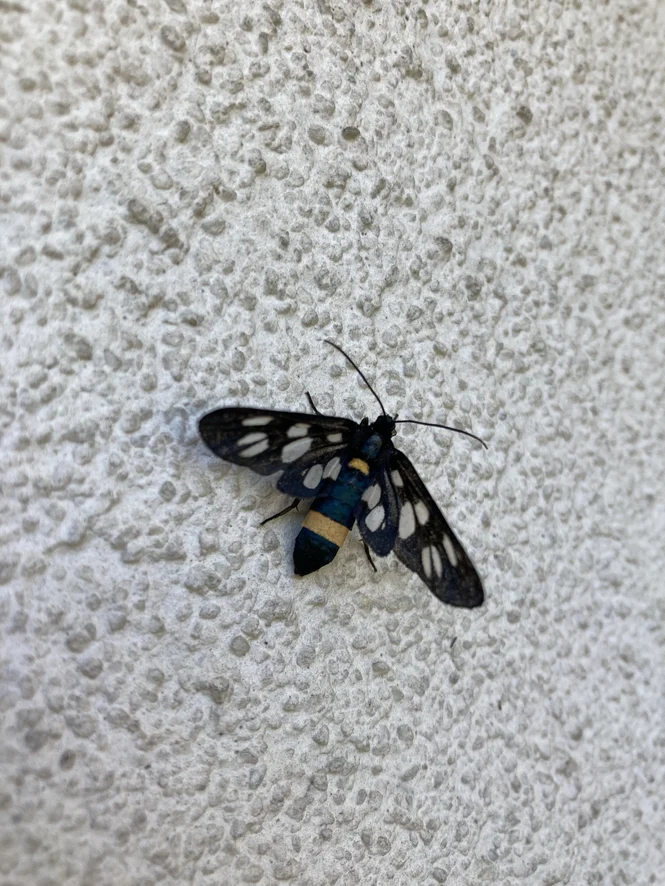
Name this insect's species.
Amata phegea
